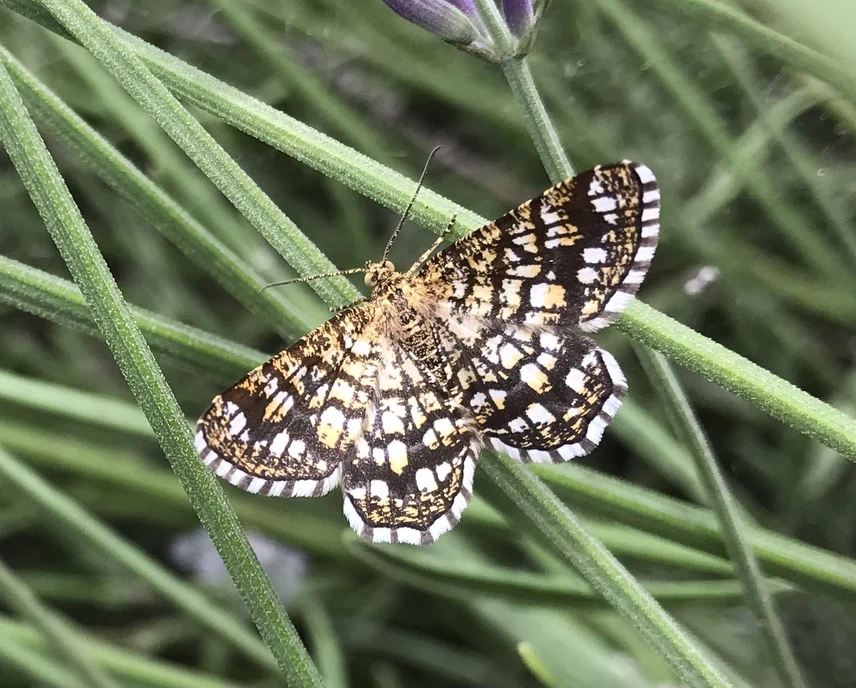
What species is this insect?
Chiasmia clathrata
